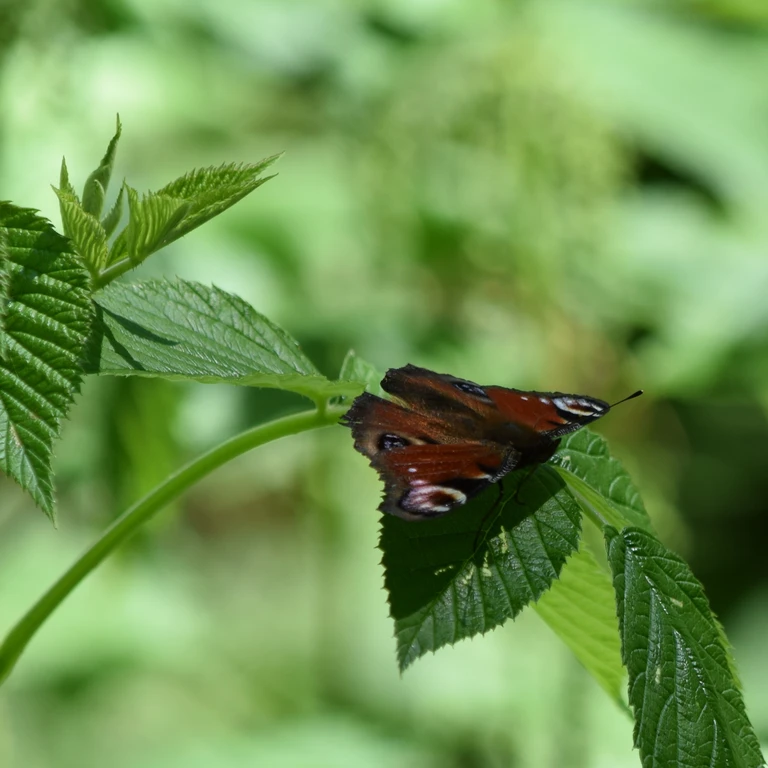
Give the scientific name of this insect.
Aglais io
